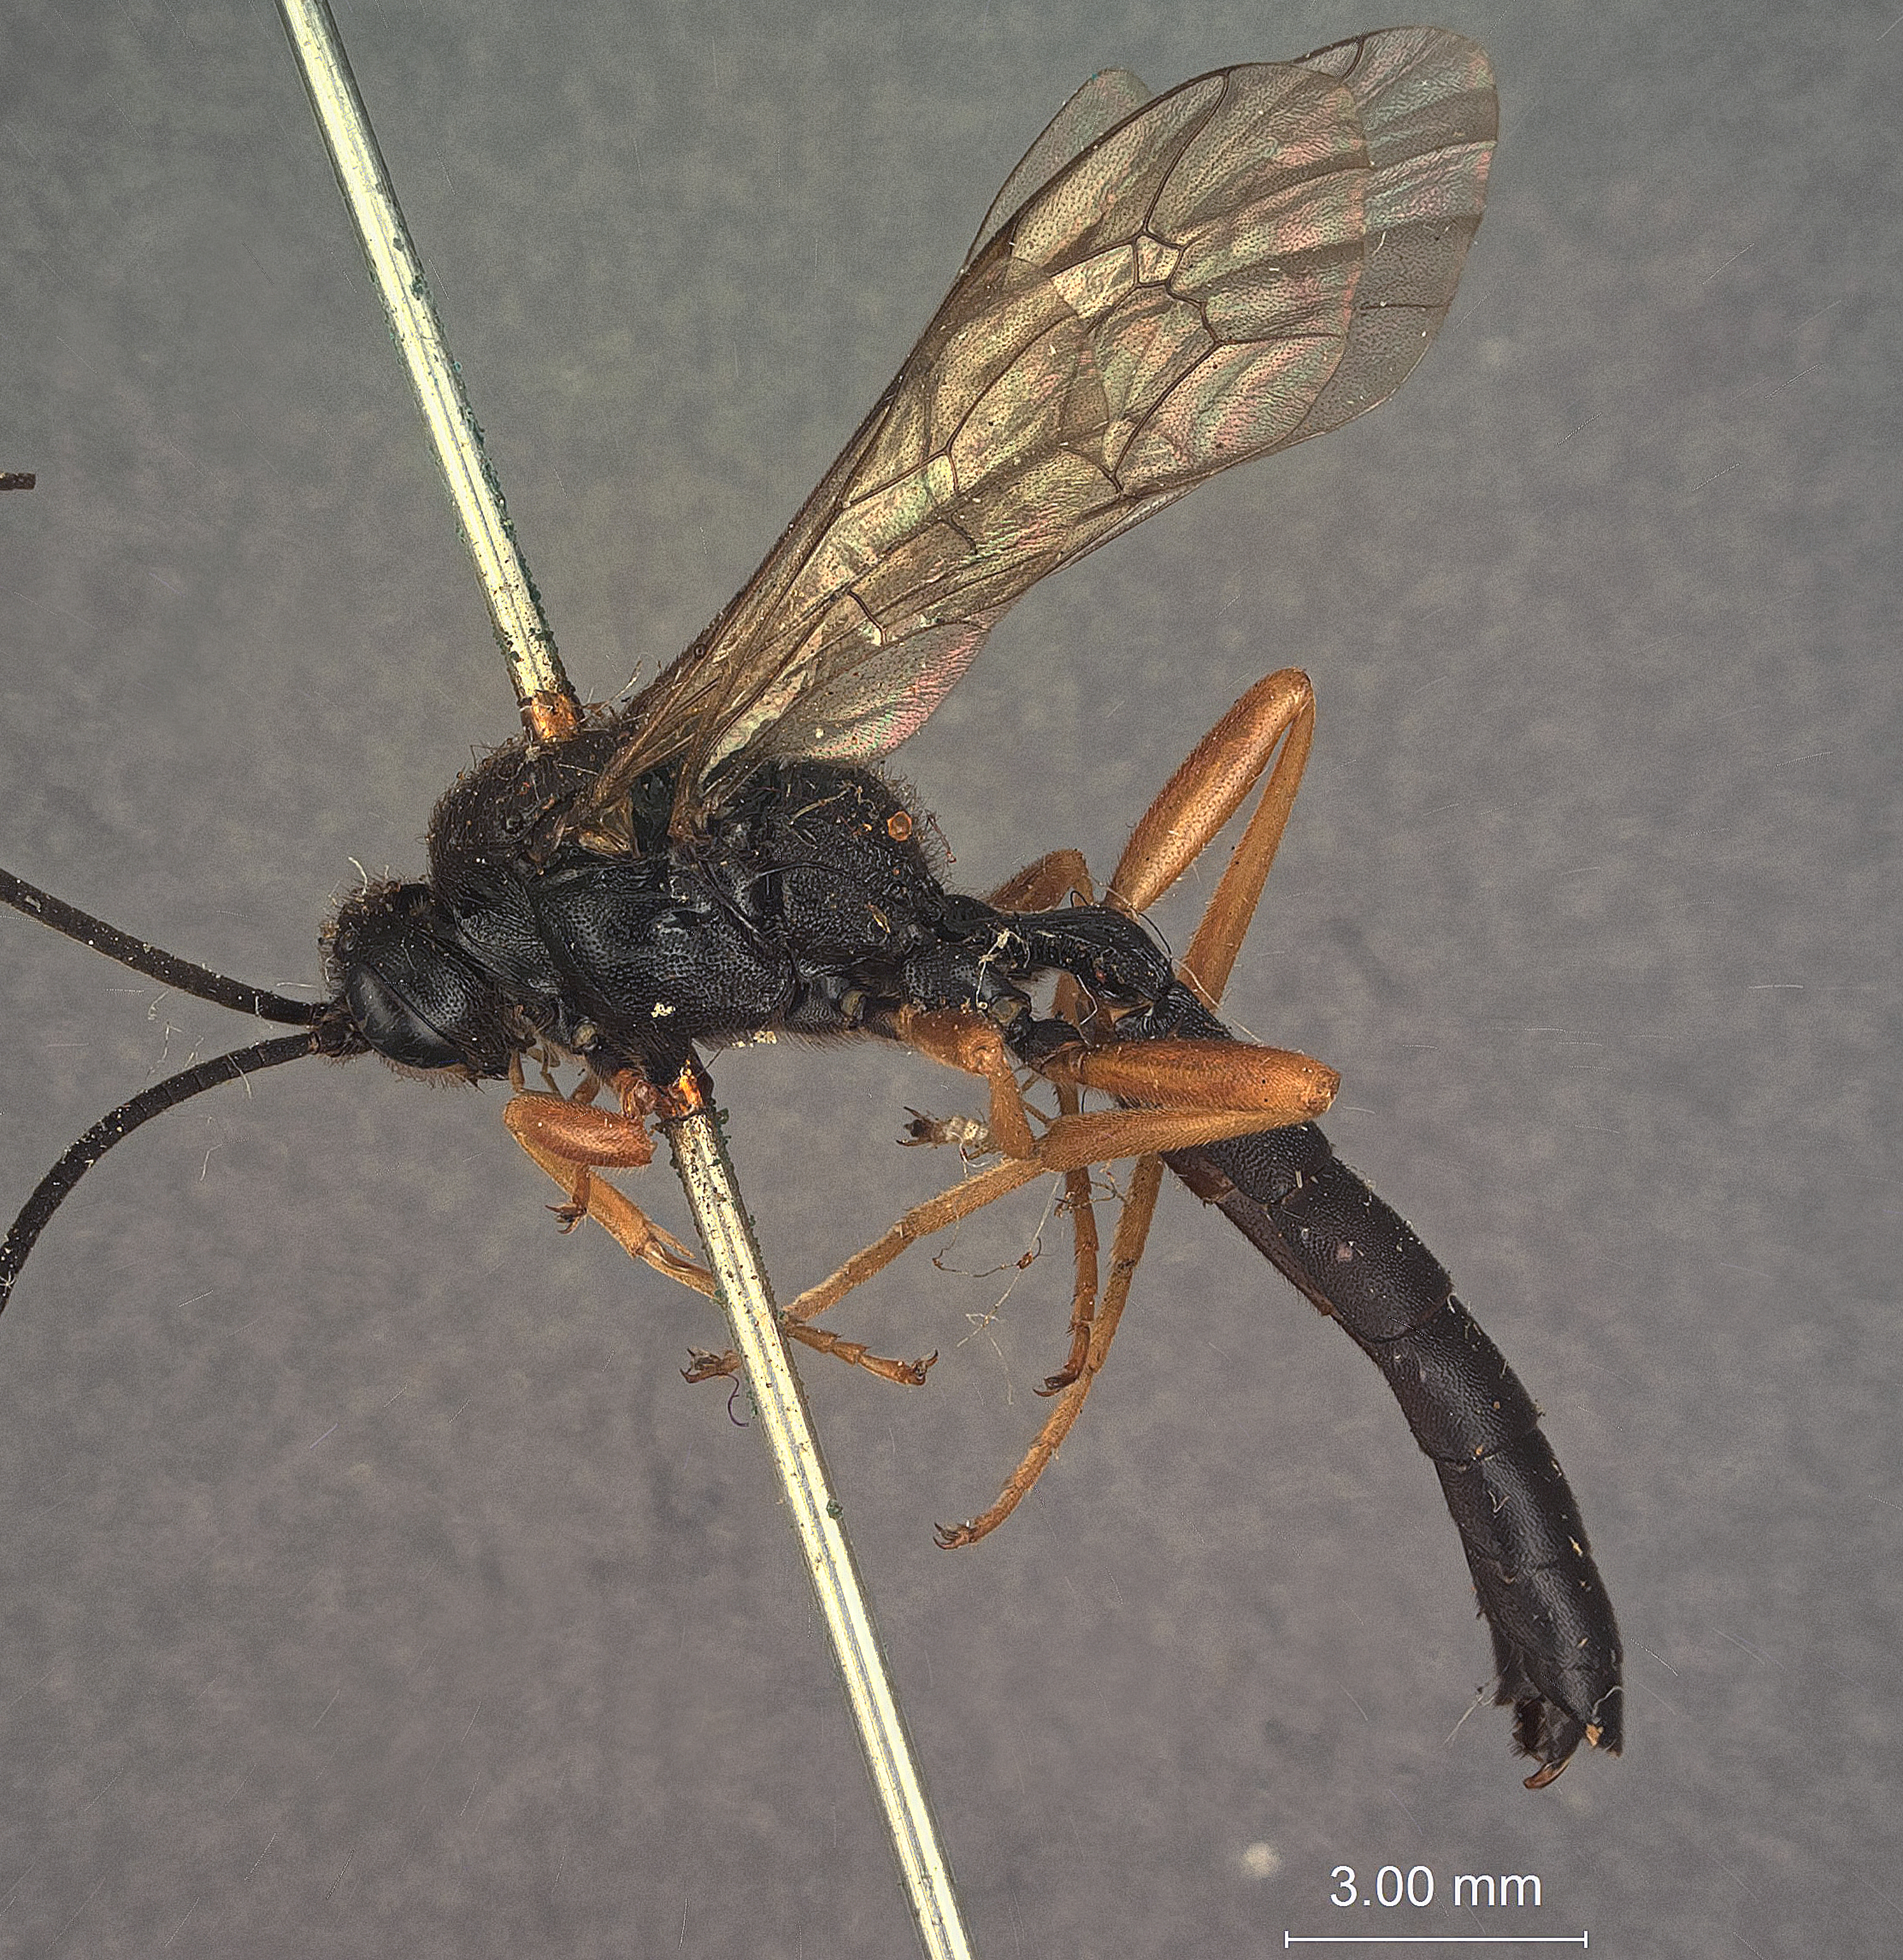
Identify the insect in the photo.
Ichneumon nigropilosus
